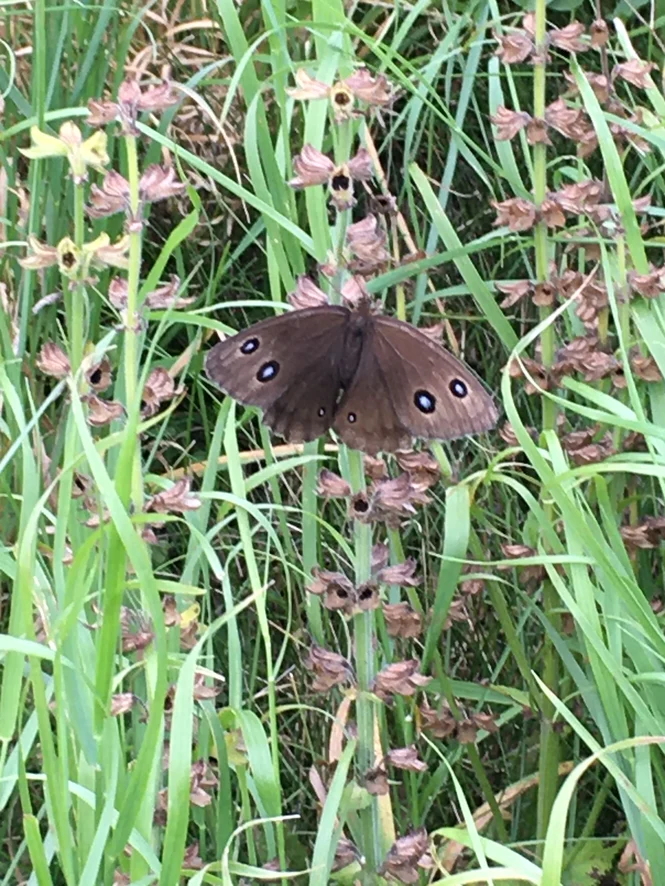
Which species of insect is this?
Minois dryas
